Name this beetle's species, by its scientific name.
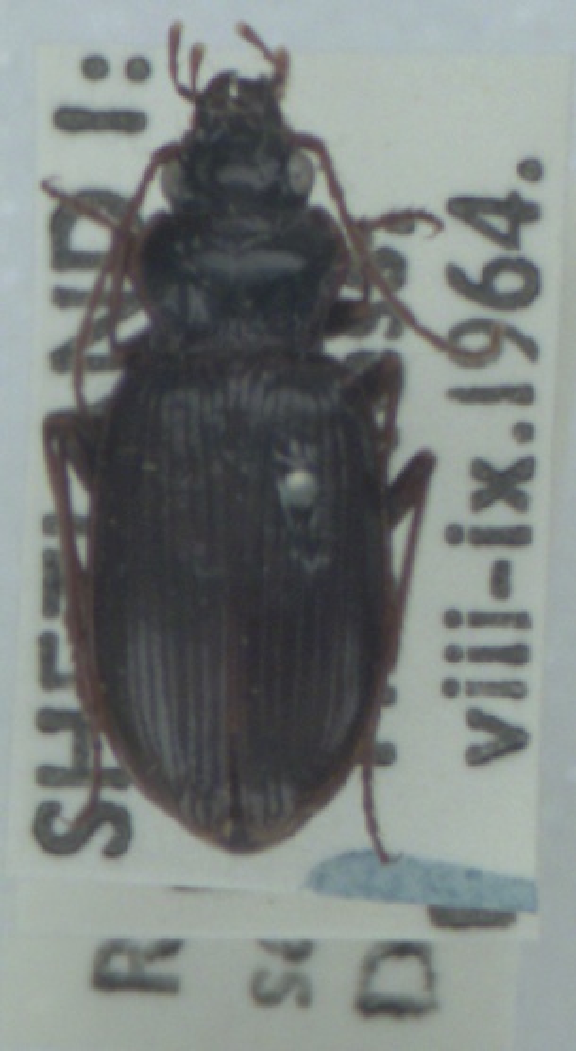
Nebria salina
